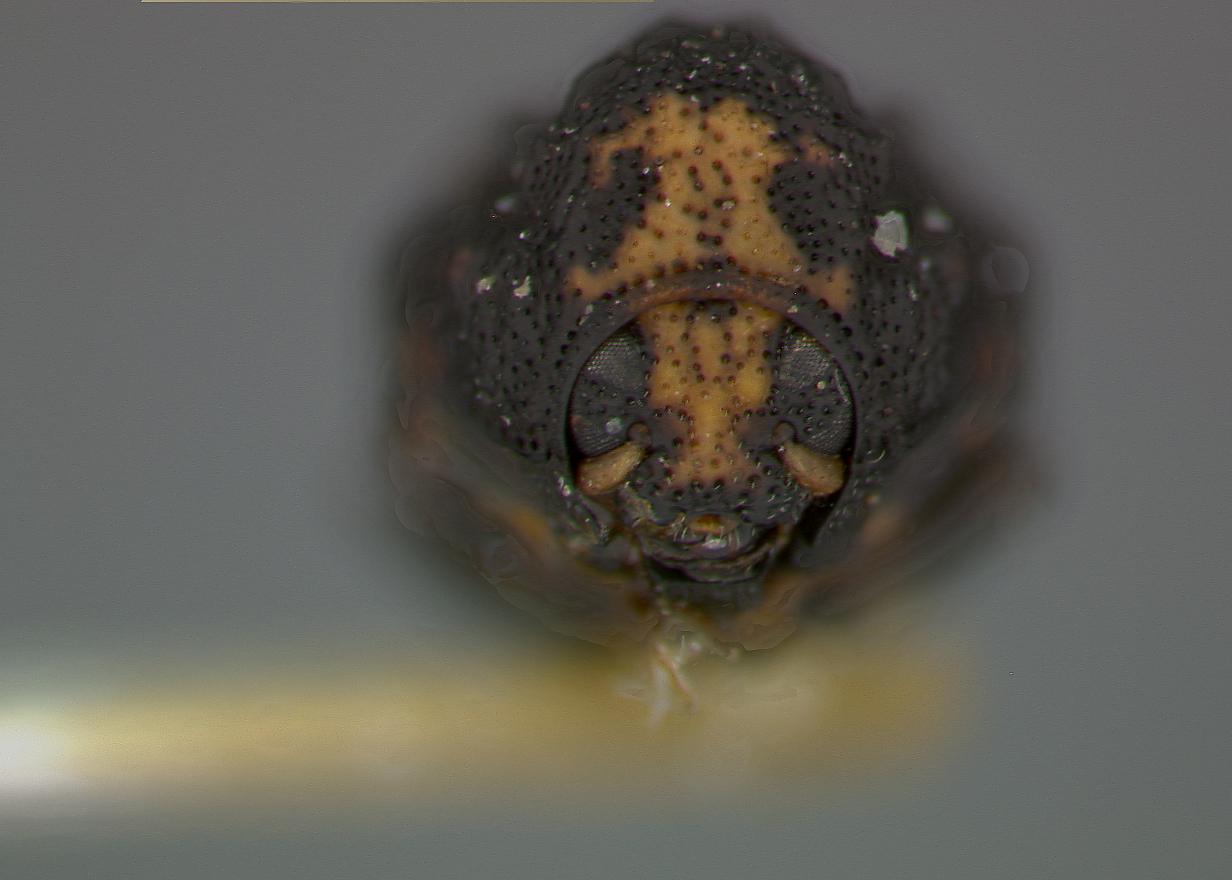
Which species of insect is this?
Exema dispar
